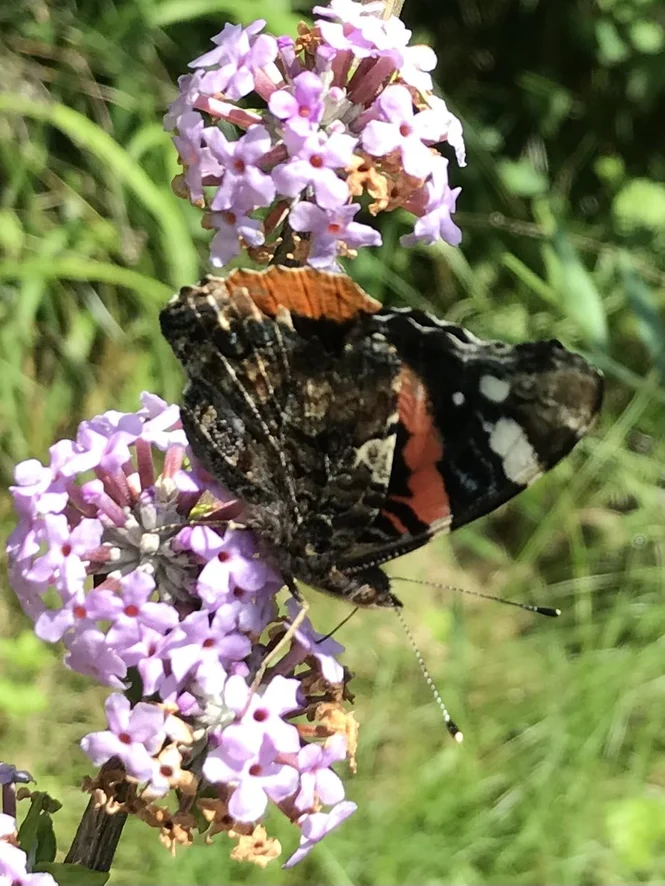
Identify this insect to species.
Vanessa atalanta
